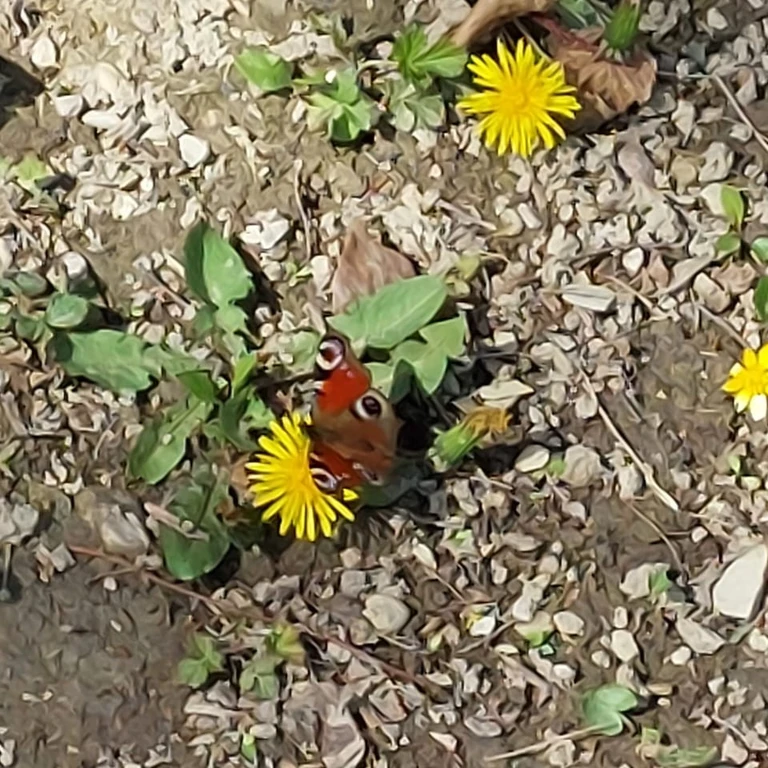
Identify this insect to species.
Aglais io
